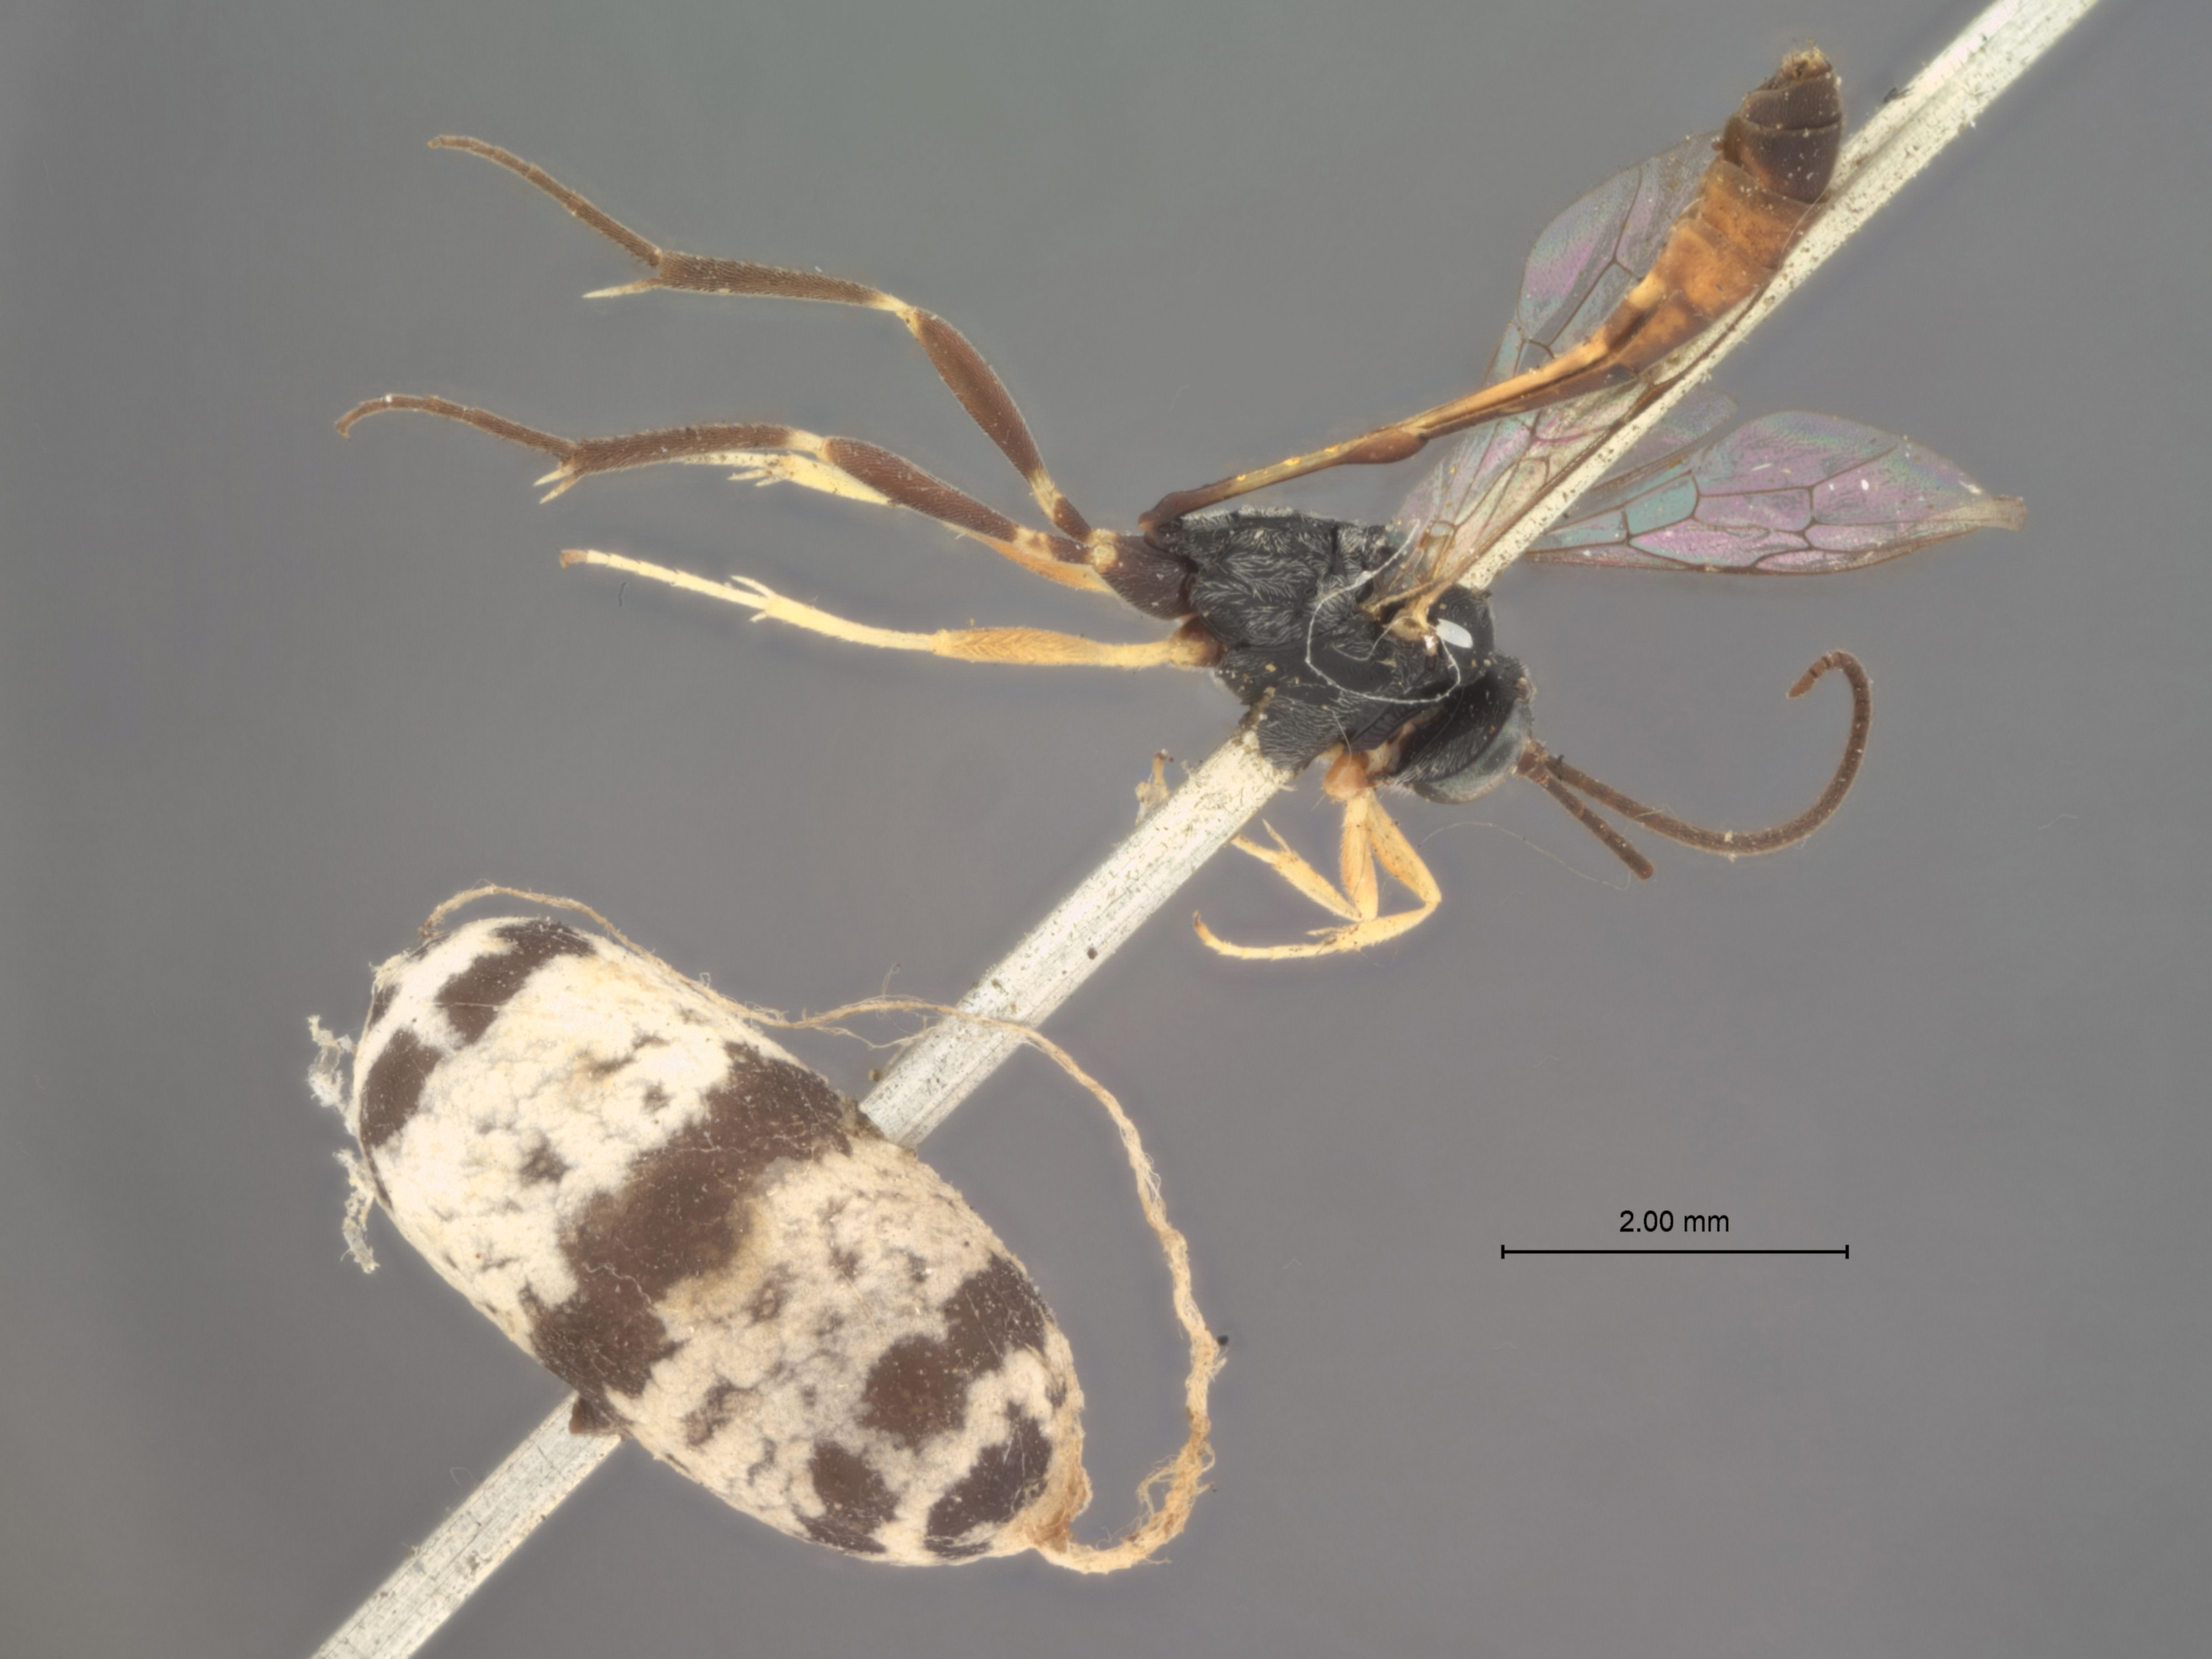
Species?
Charops annulipes
